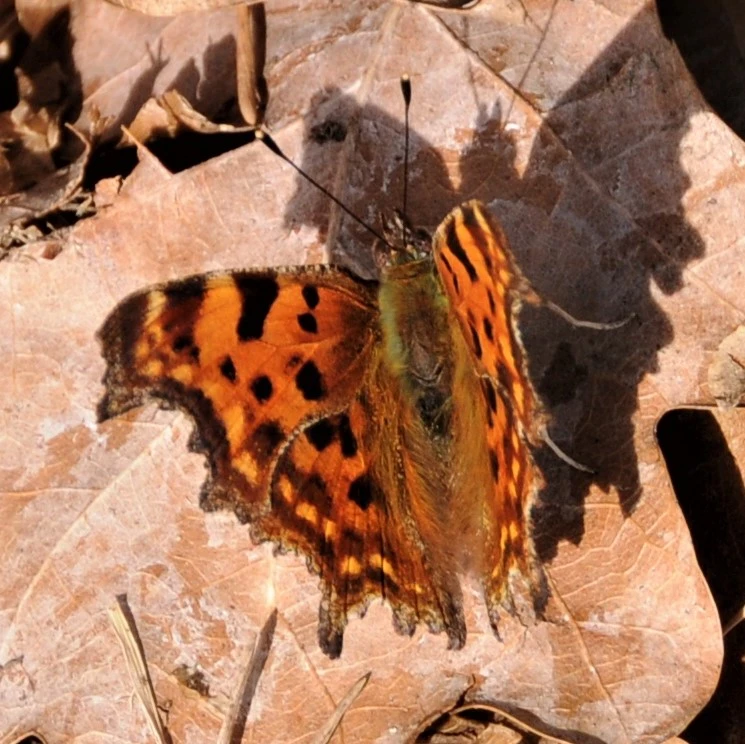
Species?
Polygonia c-album
